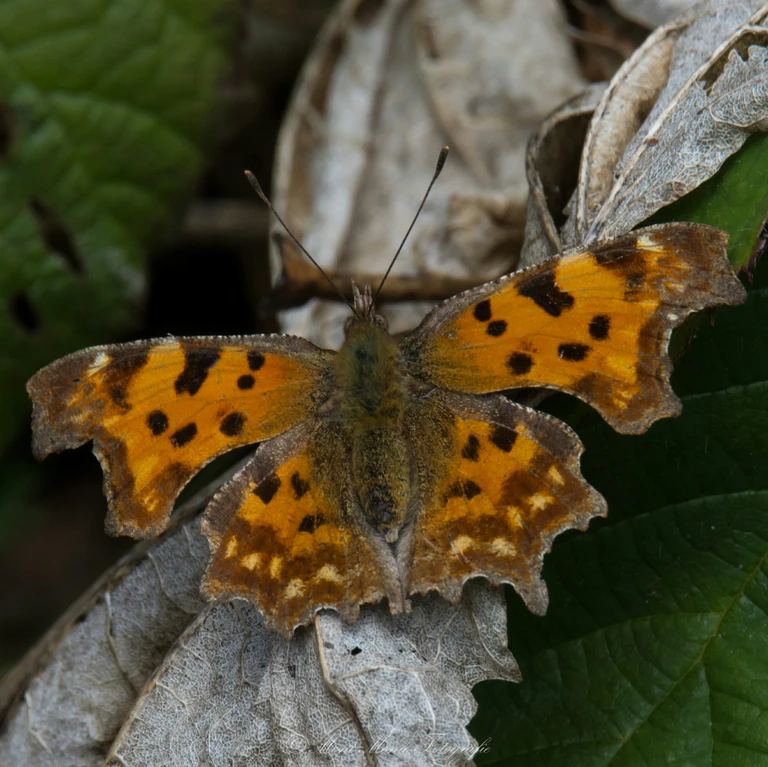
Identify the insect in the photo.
Polygonia c-album
